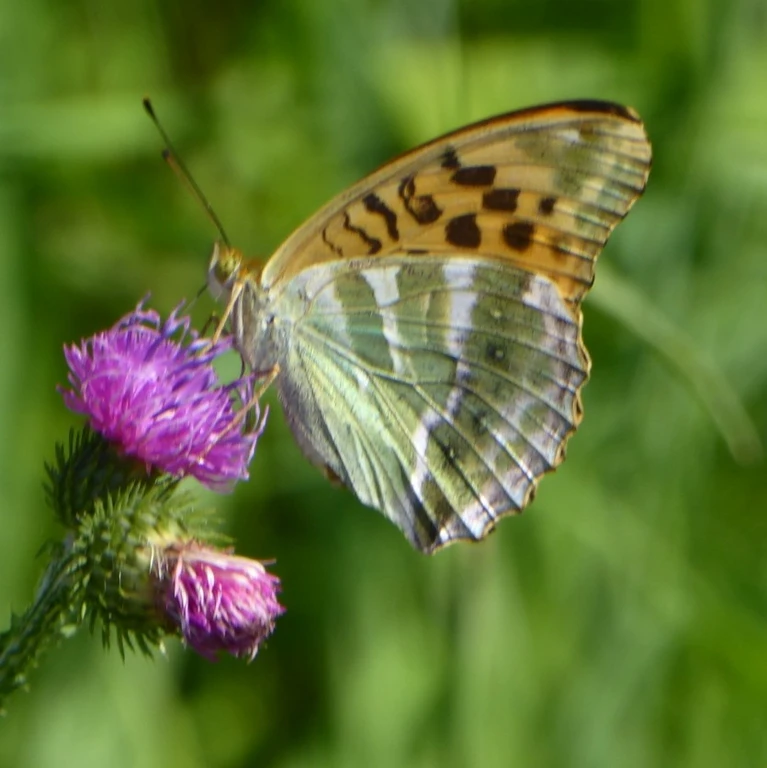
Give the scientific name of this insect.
Argynnis paphia
